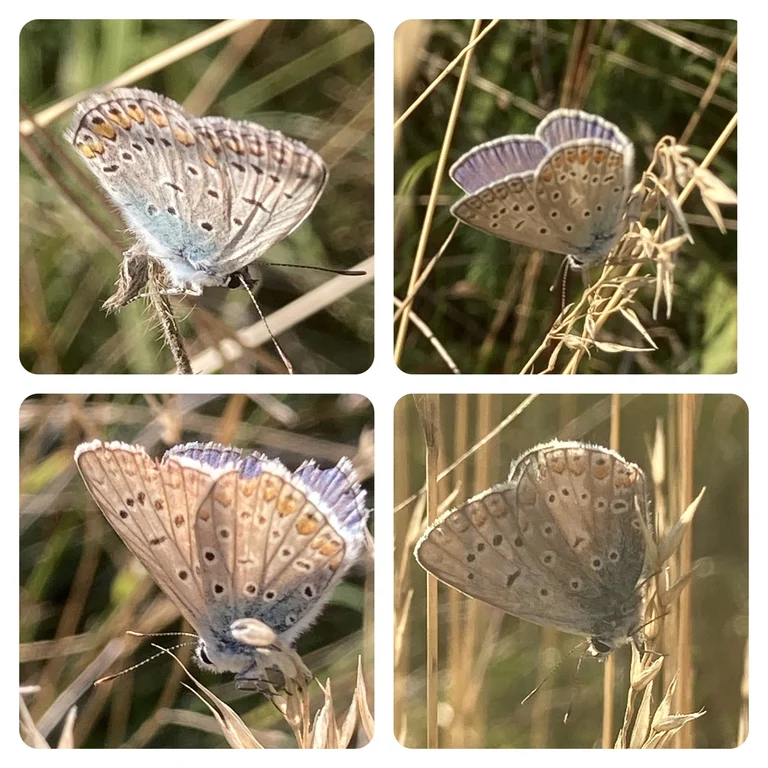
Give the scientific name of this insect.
Polyommatus icarus
